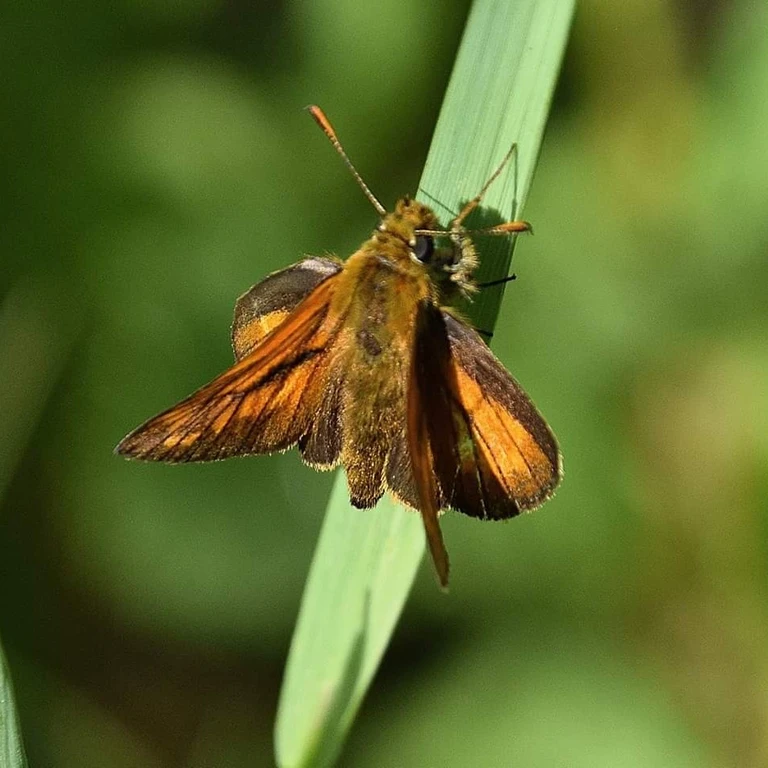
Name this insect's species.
Ochlodes sylvanus (also Ochlodes venata)
